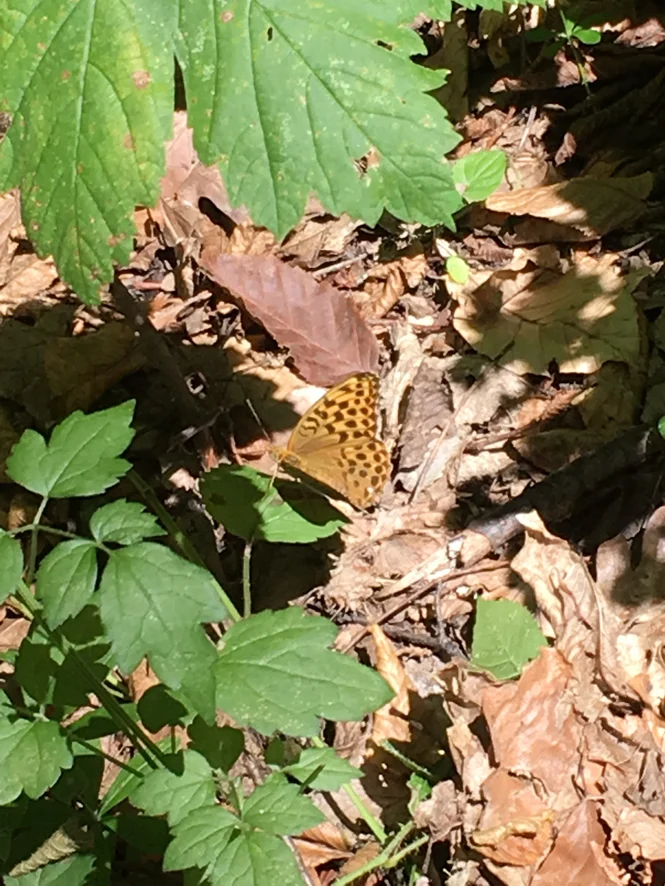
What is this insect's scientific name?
Argynnis paphia
